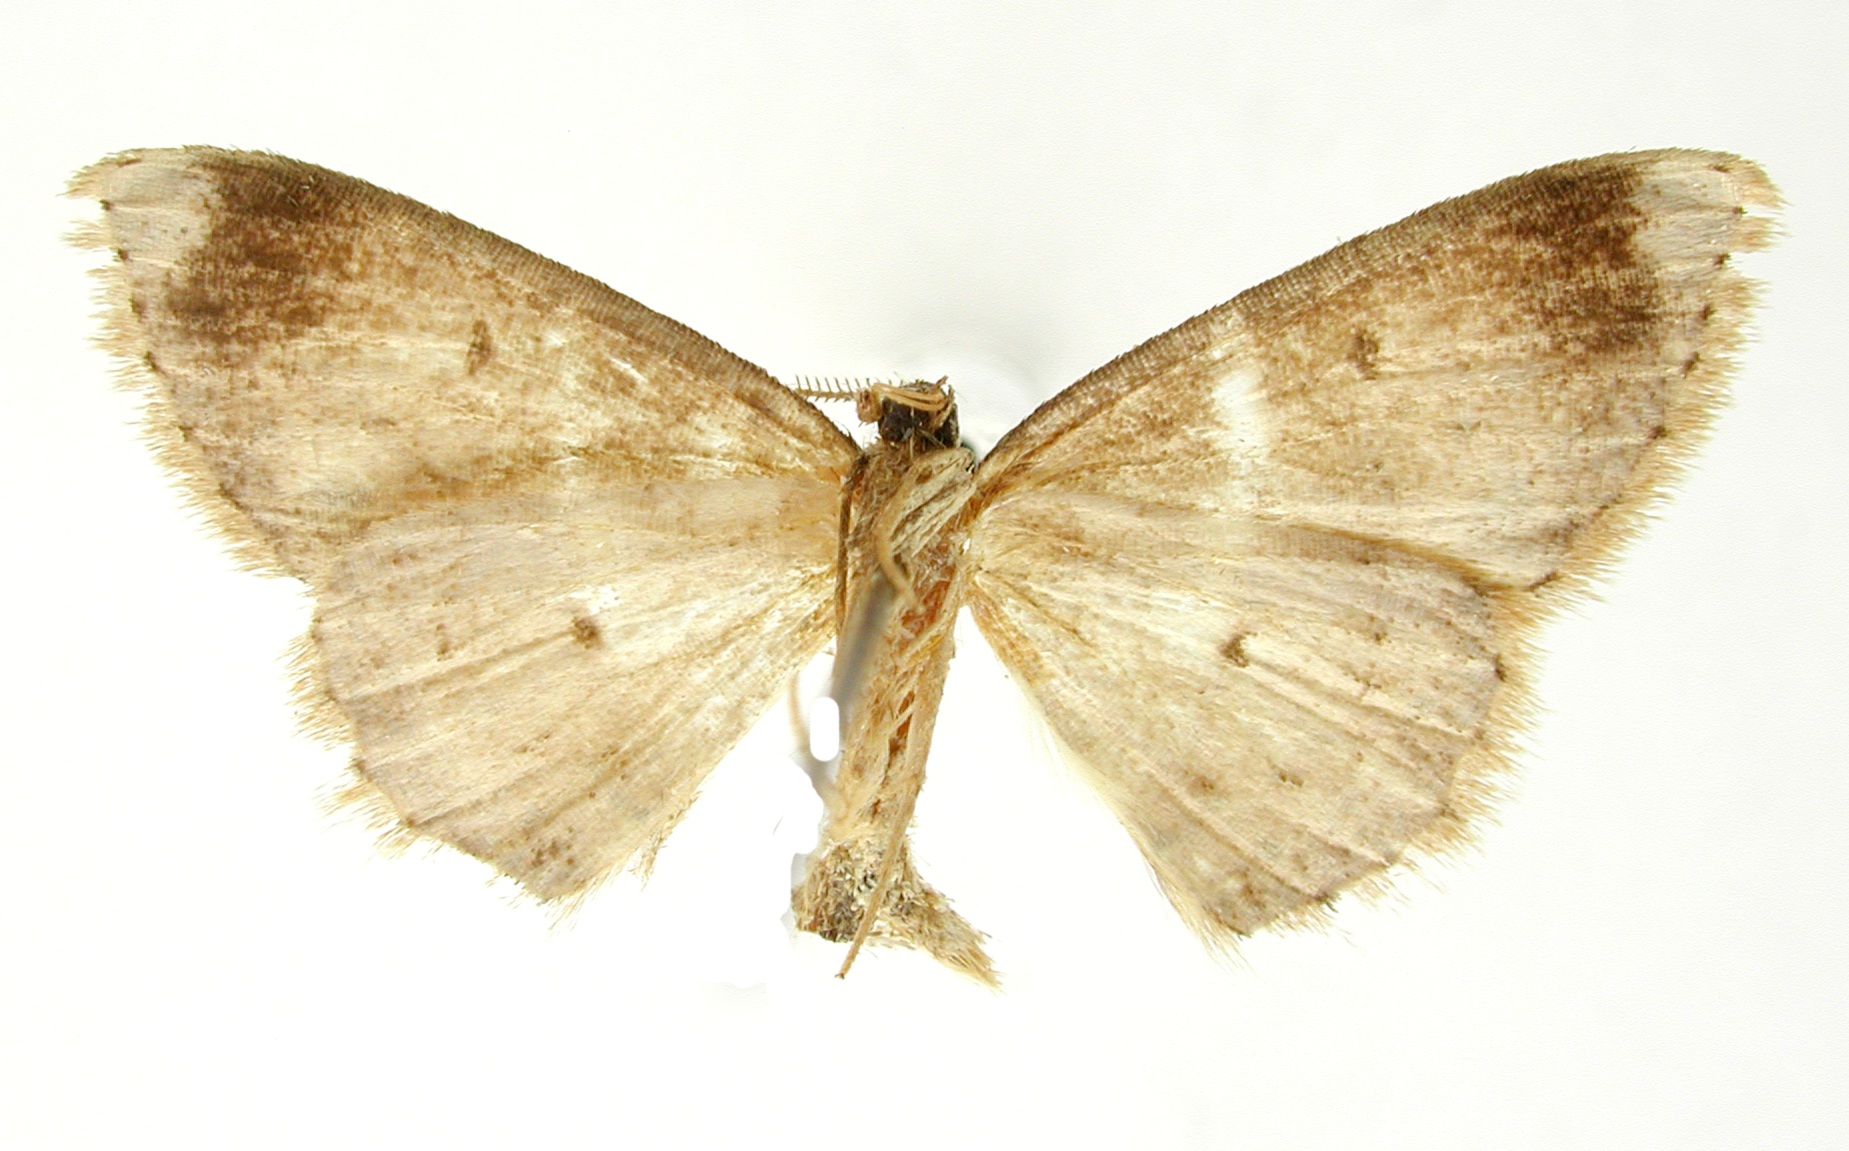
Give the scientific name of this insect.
Isochromodes fulvida
